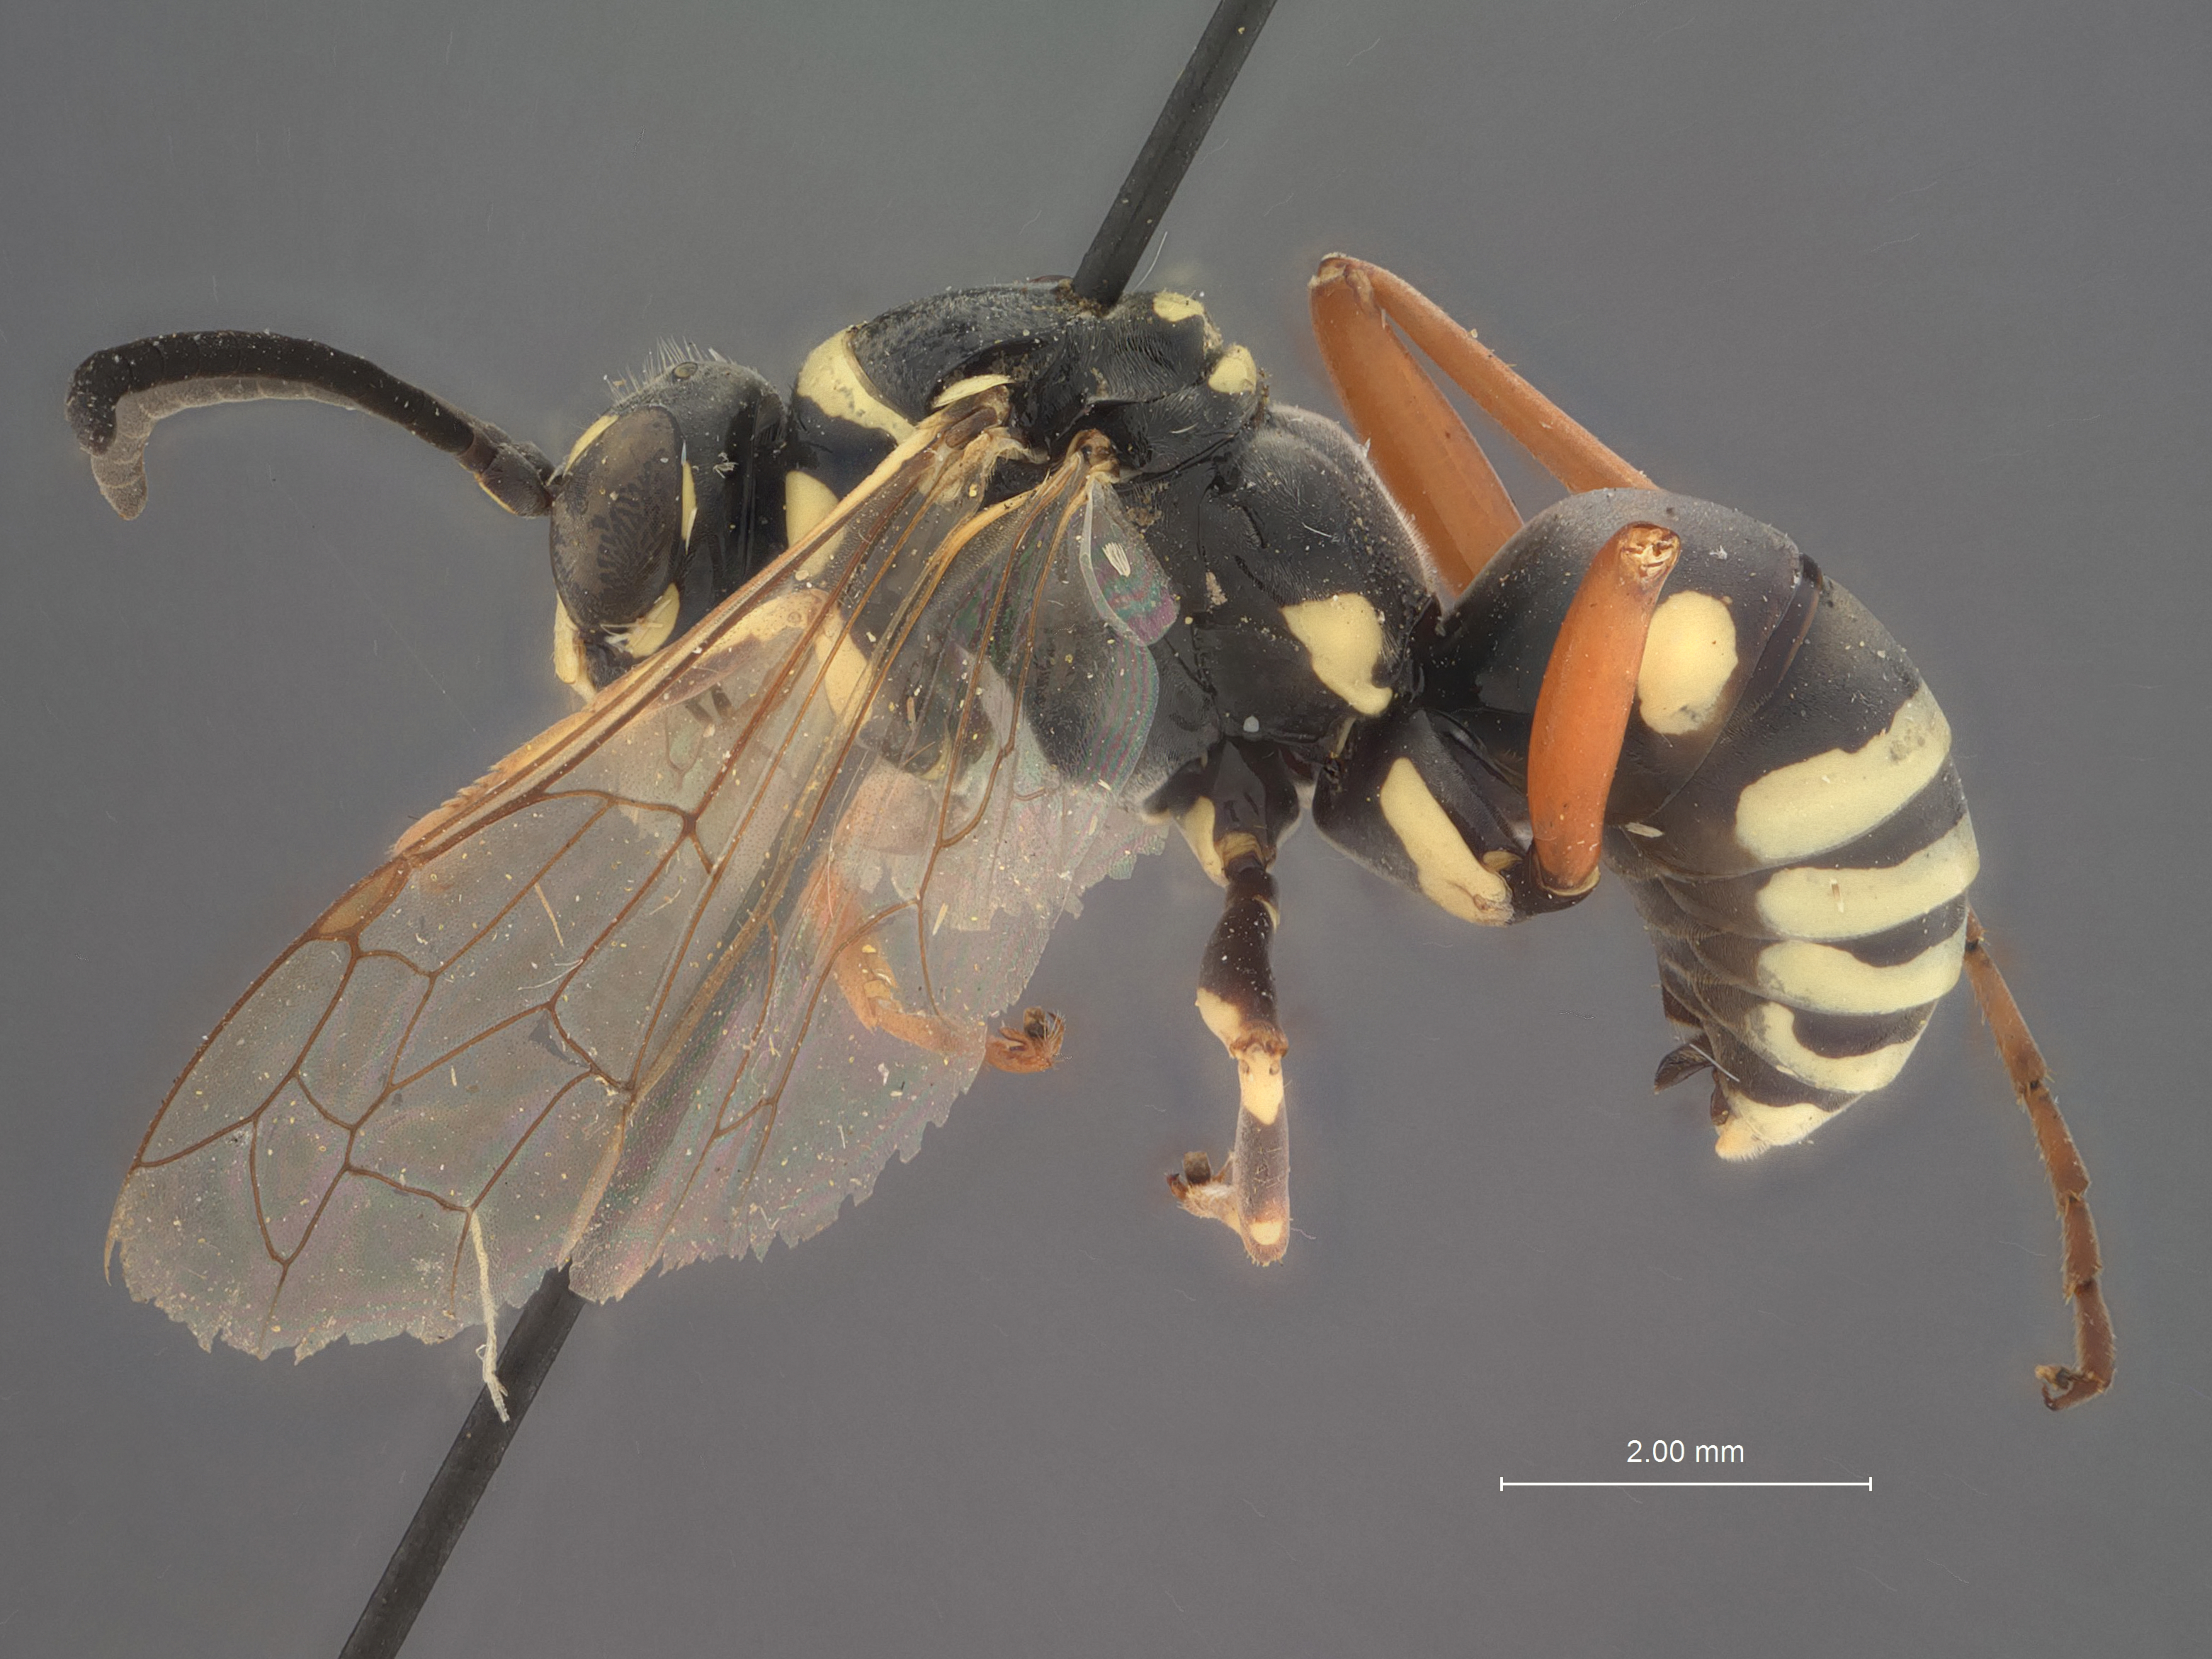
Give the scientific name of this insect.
Ceropales neomexicana
